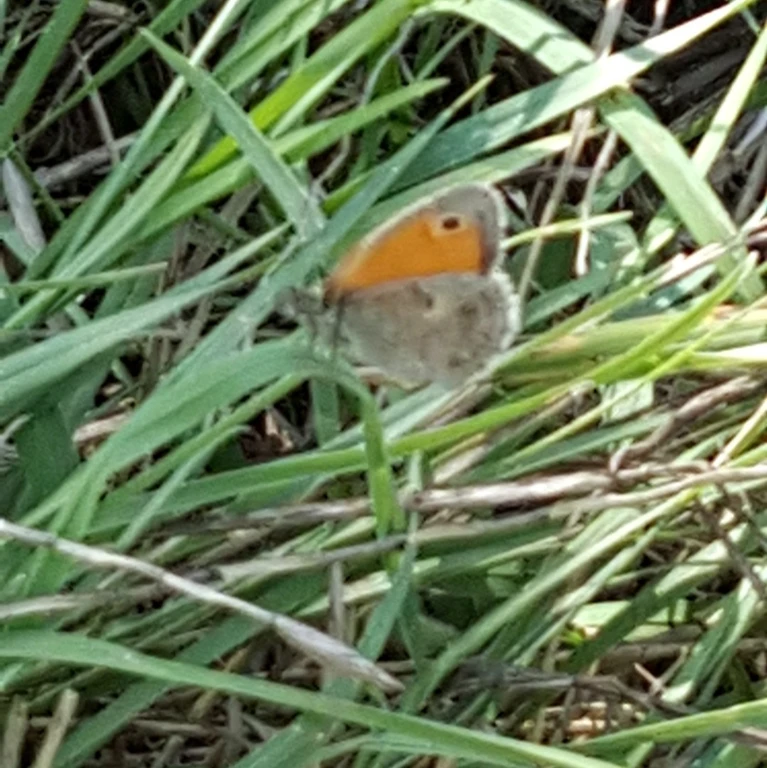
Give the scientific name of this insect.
Coenonympha pamphilus
